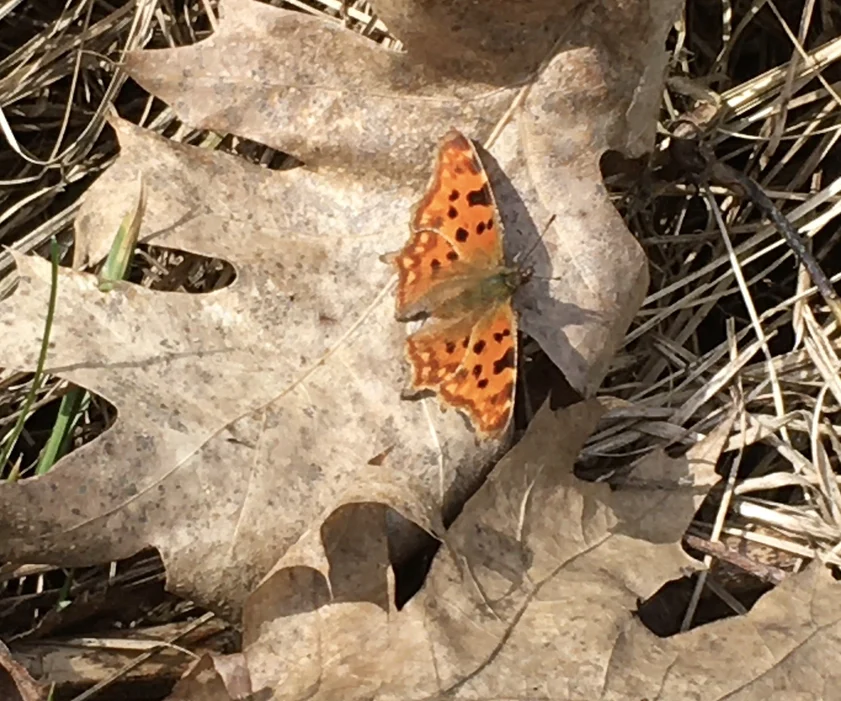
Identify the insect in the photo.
Polygonia c-album
